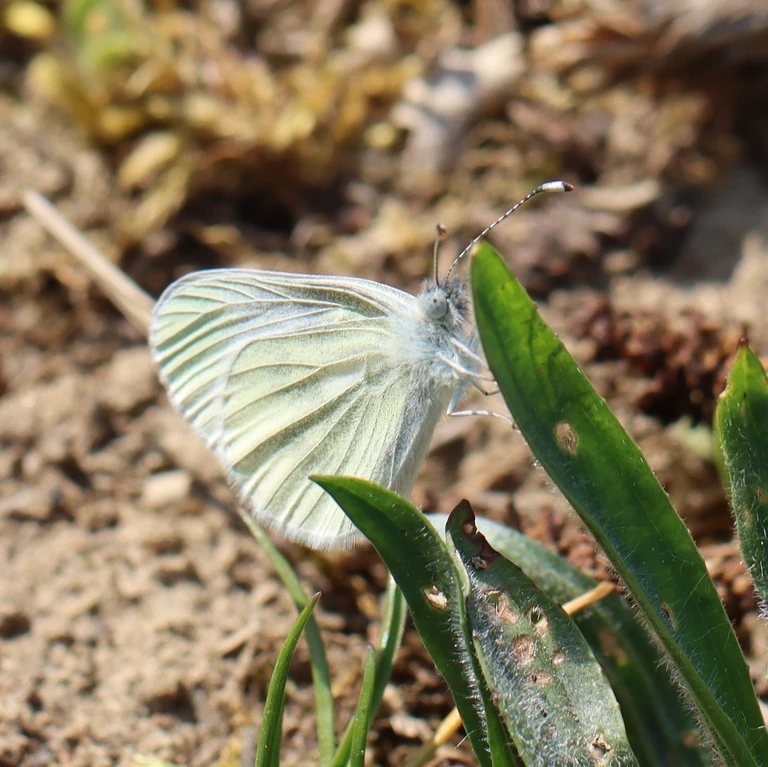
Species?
Leptidea sinapis/juvernica
